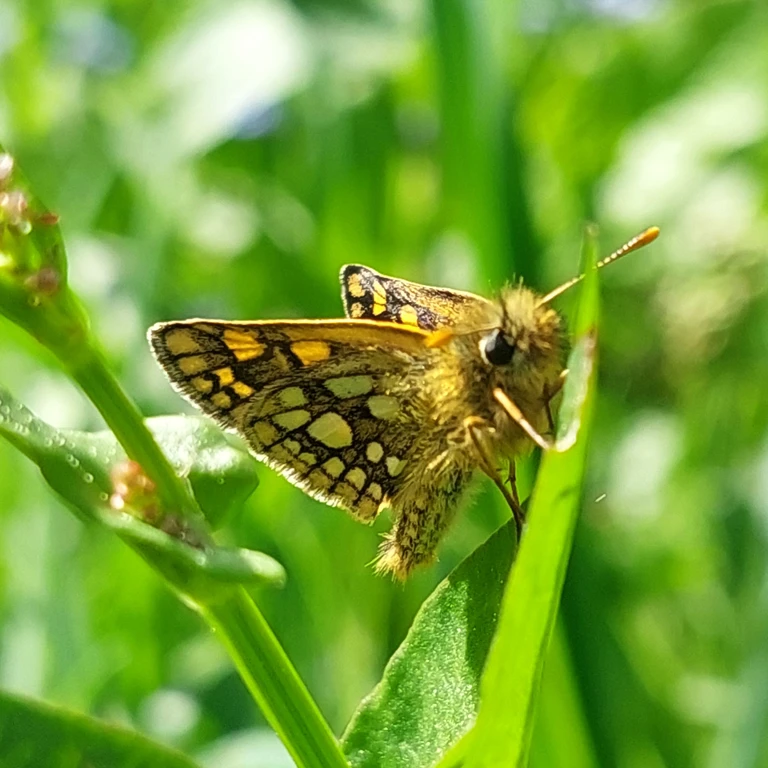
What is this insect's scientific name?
Carterocephalus palaemon
